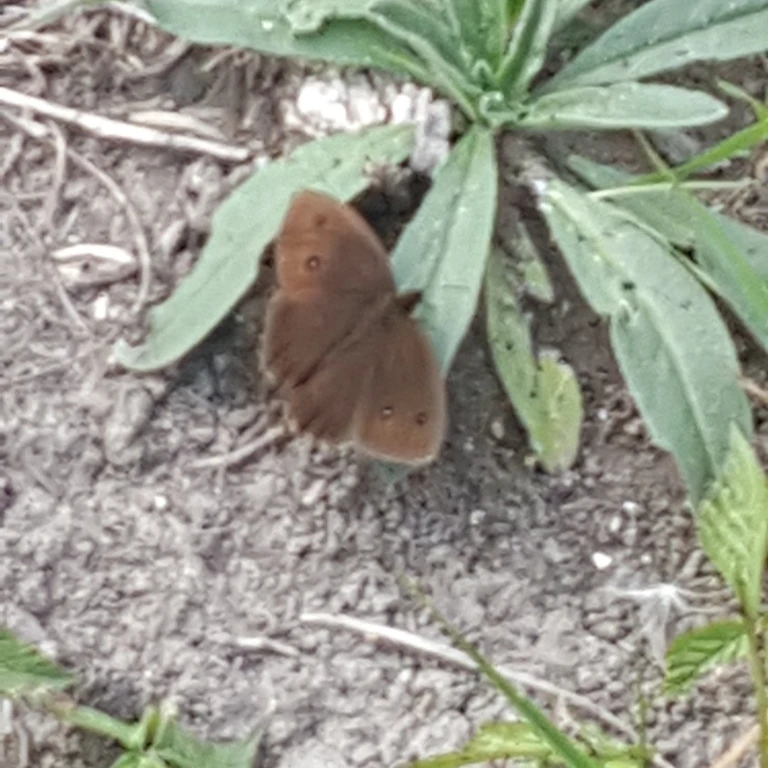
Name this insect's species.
Minois dryas
